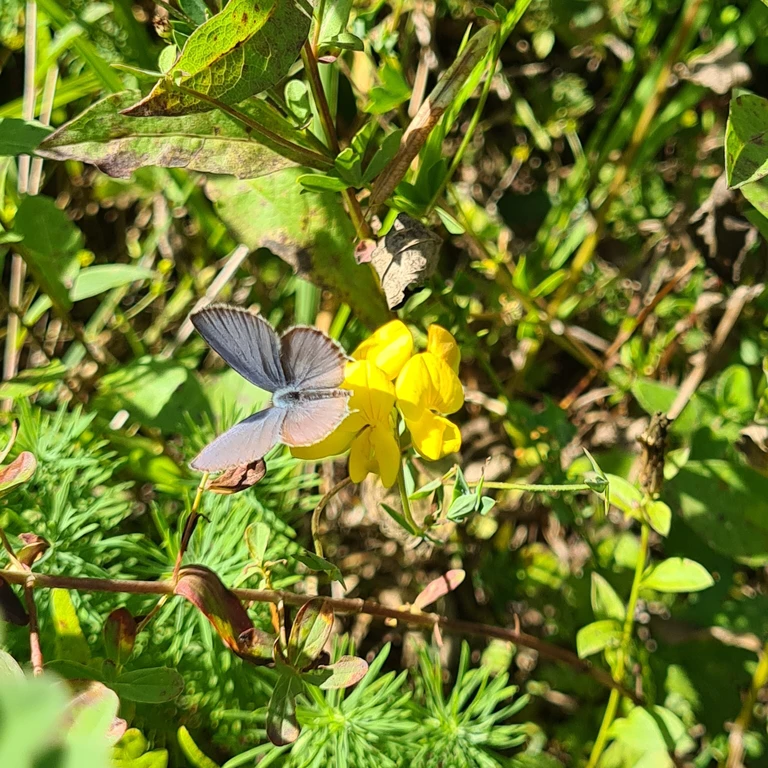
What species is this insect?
Cupido argiades (also Elkalyce argiades)
